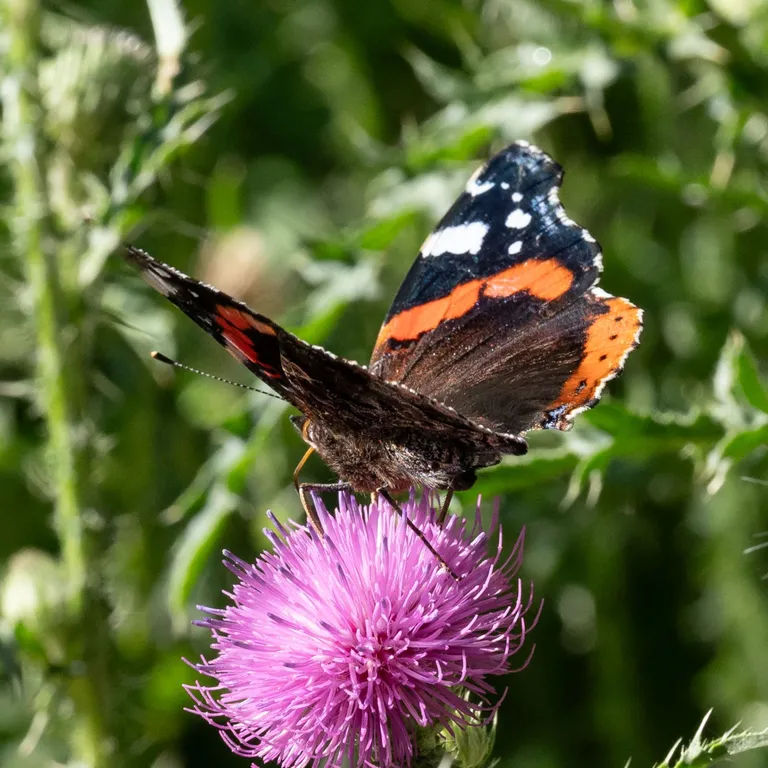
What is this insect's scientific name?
Vanessa atalanta
